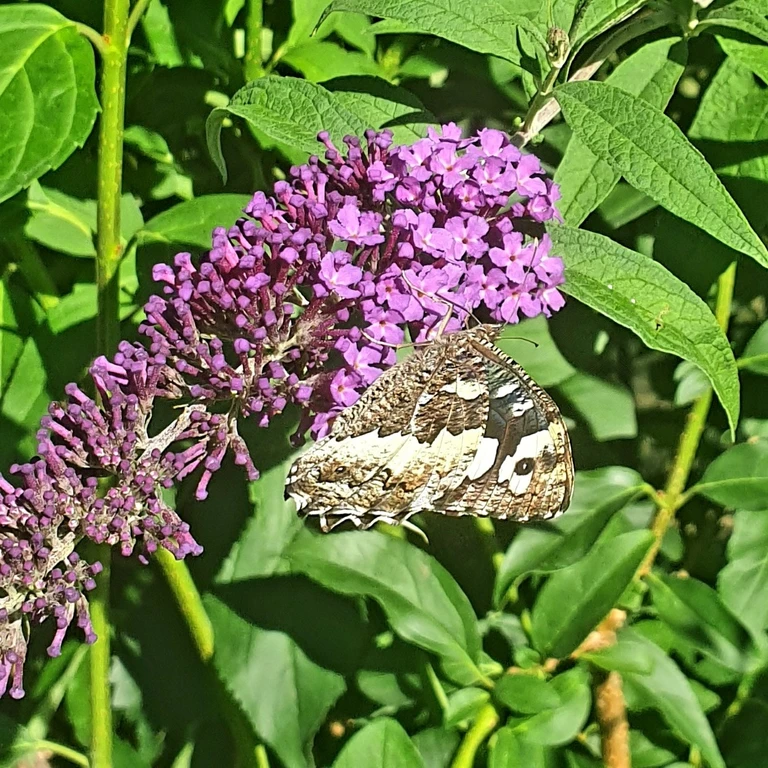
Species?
Brintesia circe
